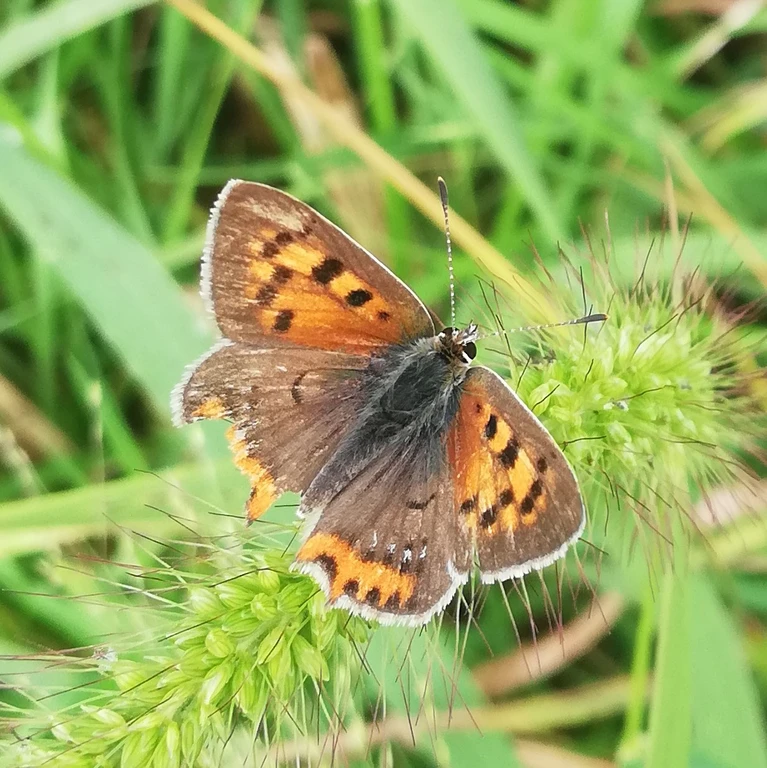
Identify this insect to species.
Lycaena phlaeas
